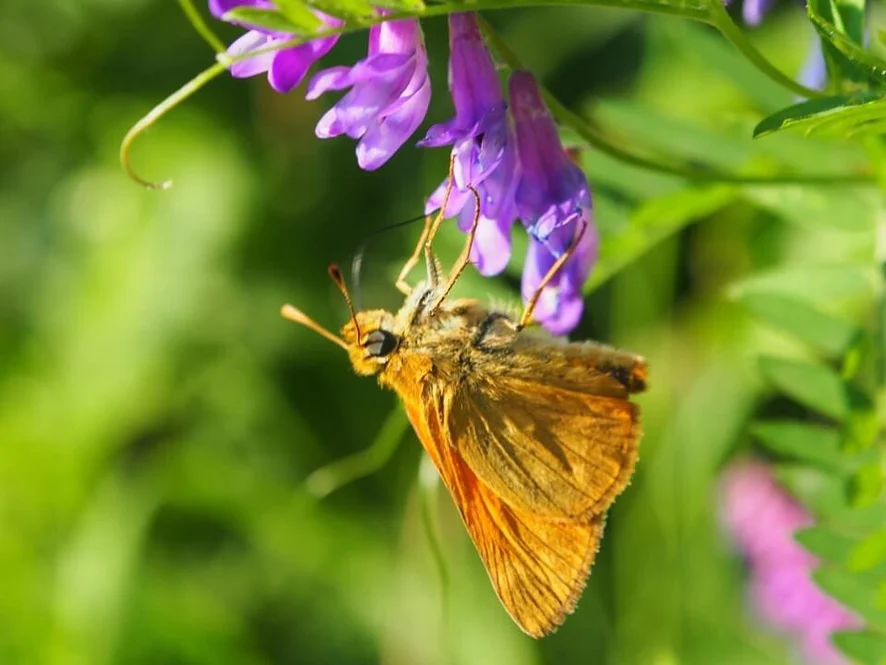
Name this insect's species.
Ochlodes sylvanus (also Ochlodes venata)
